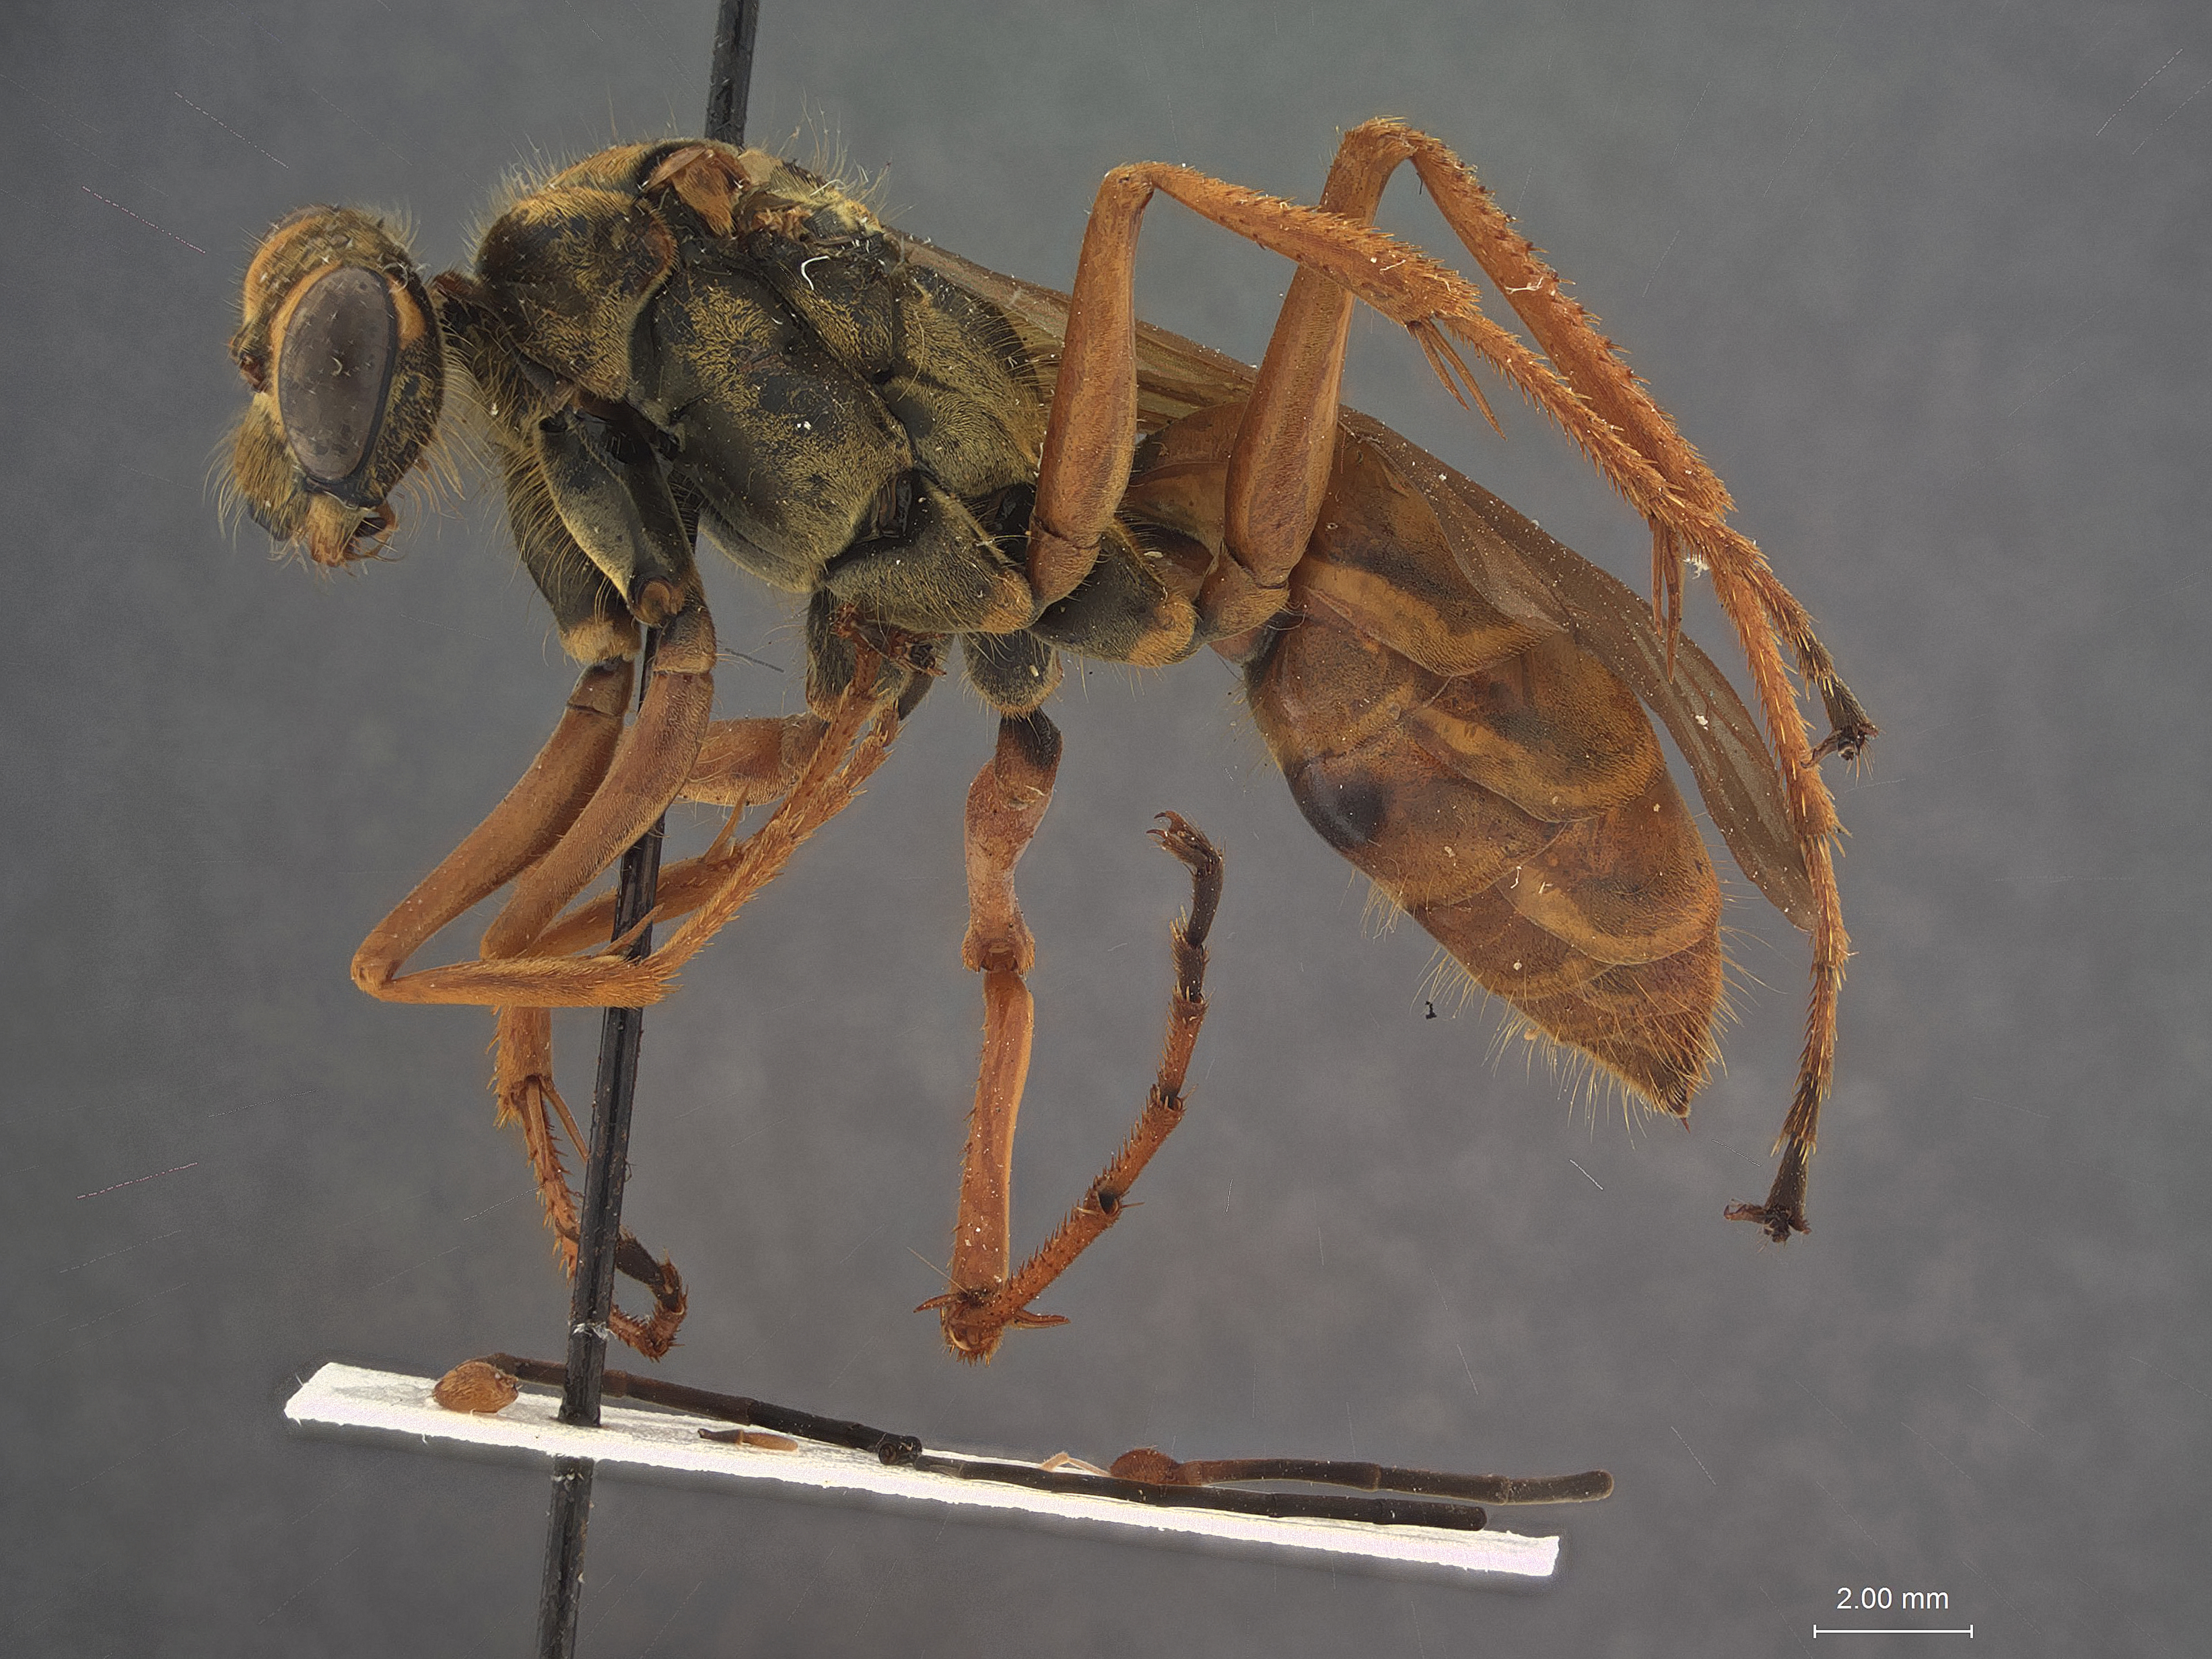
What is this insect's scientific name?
Priocnessus semirufus
